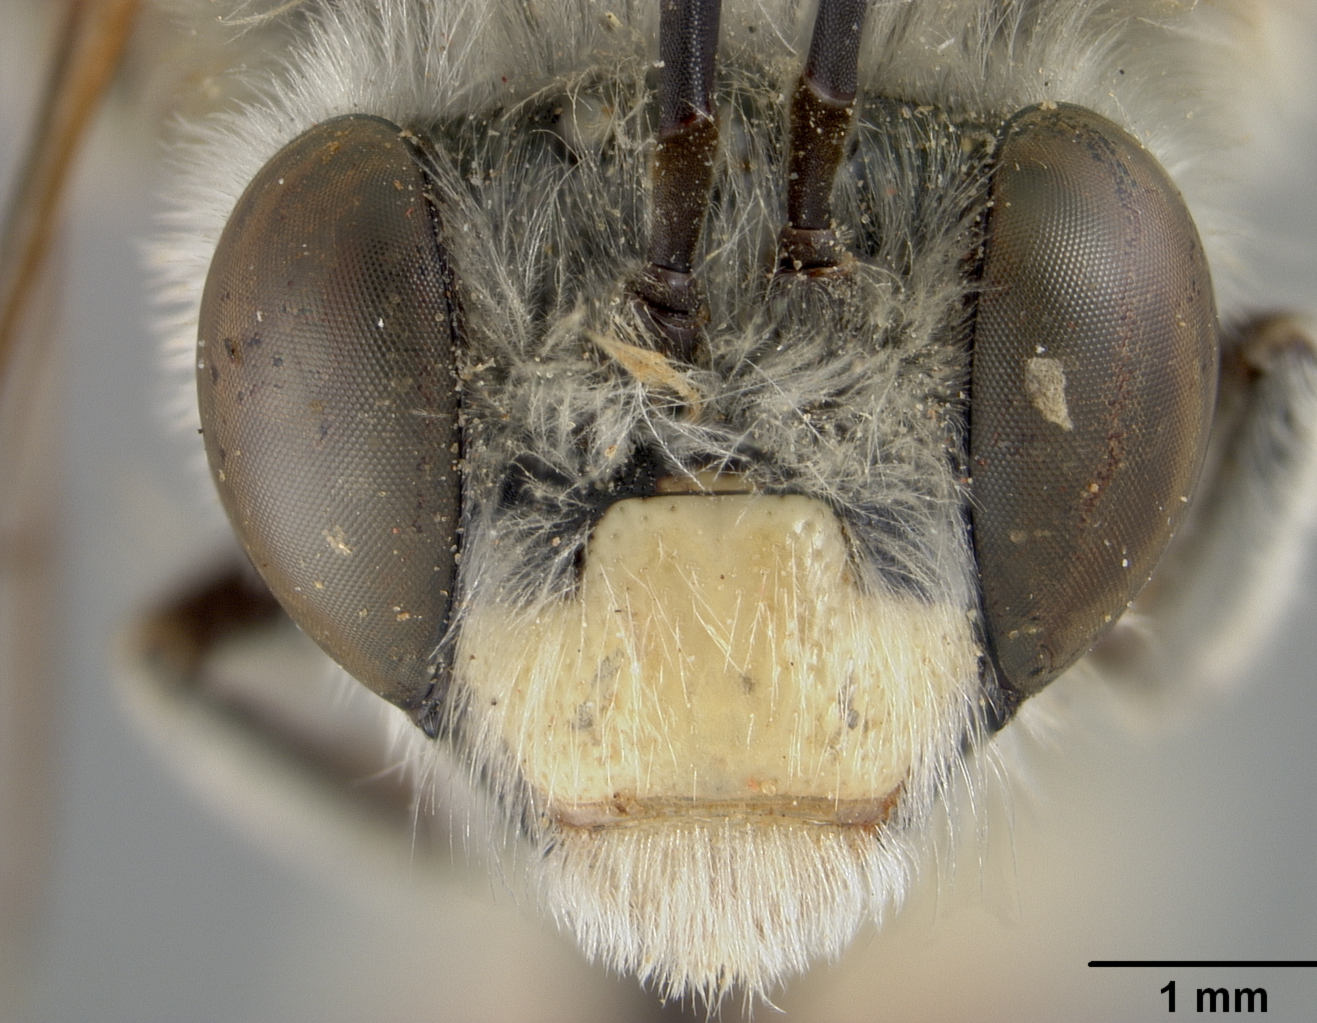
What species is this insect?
Synhalonia bakeri
